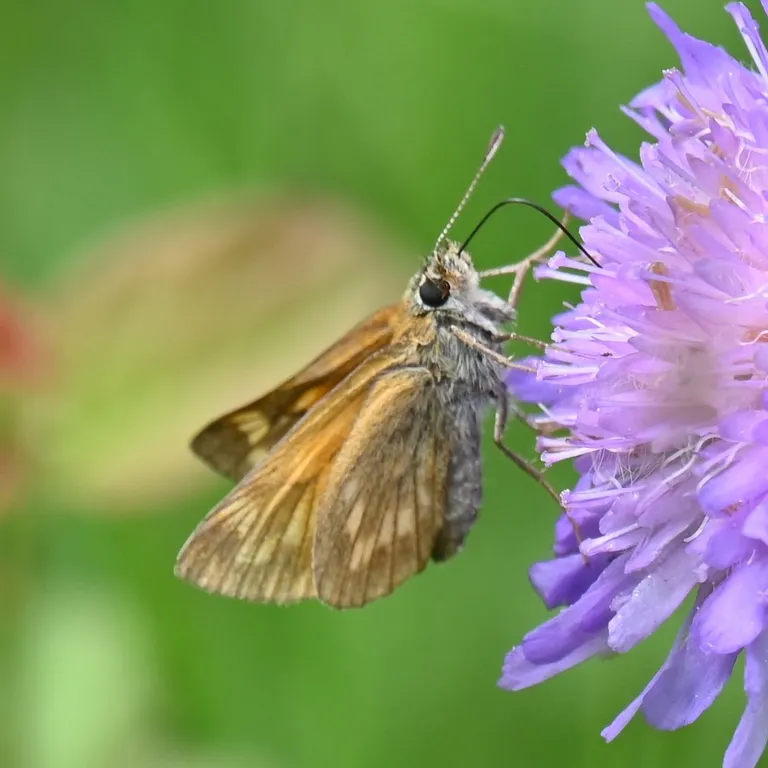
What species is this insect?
Ochlodes sylvanus (also Ochlodes venata)
